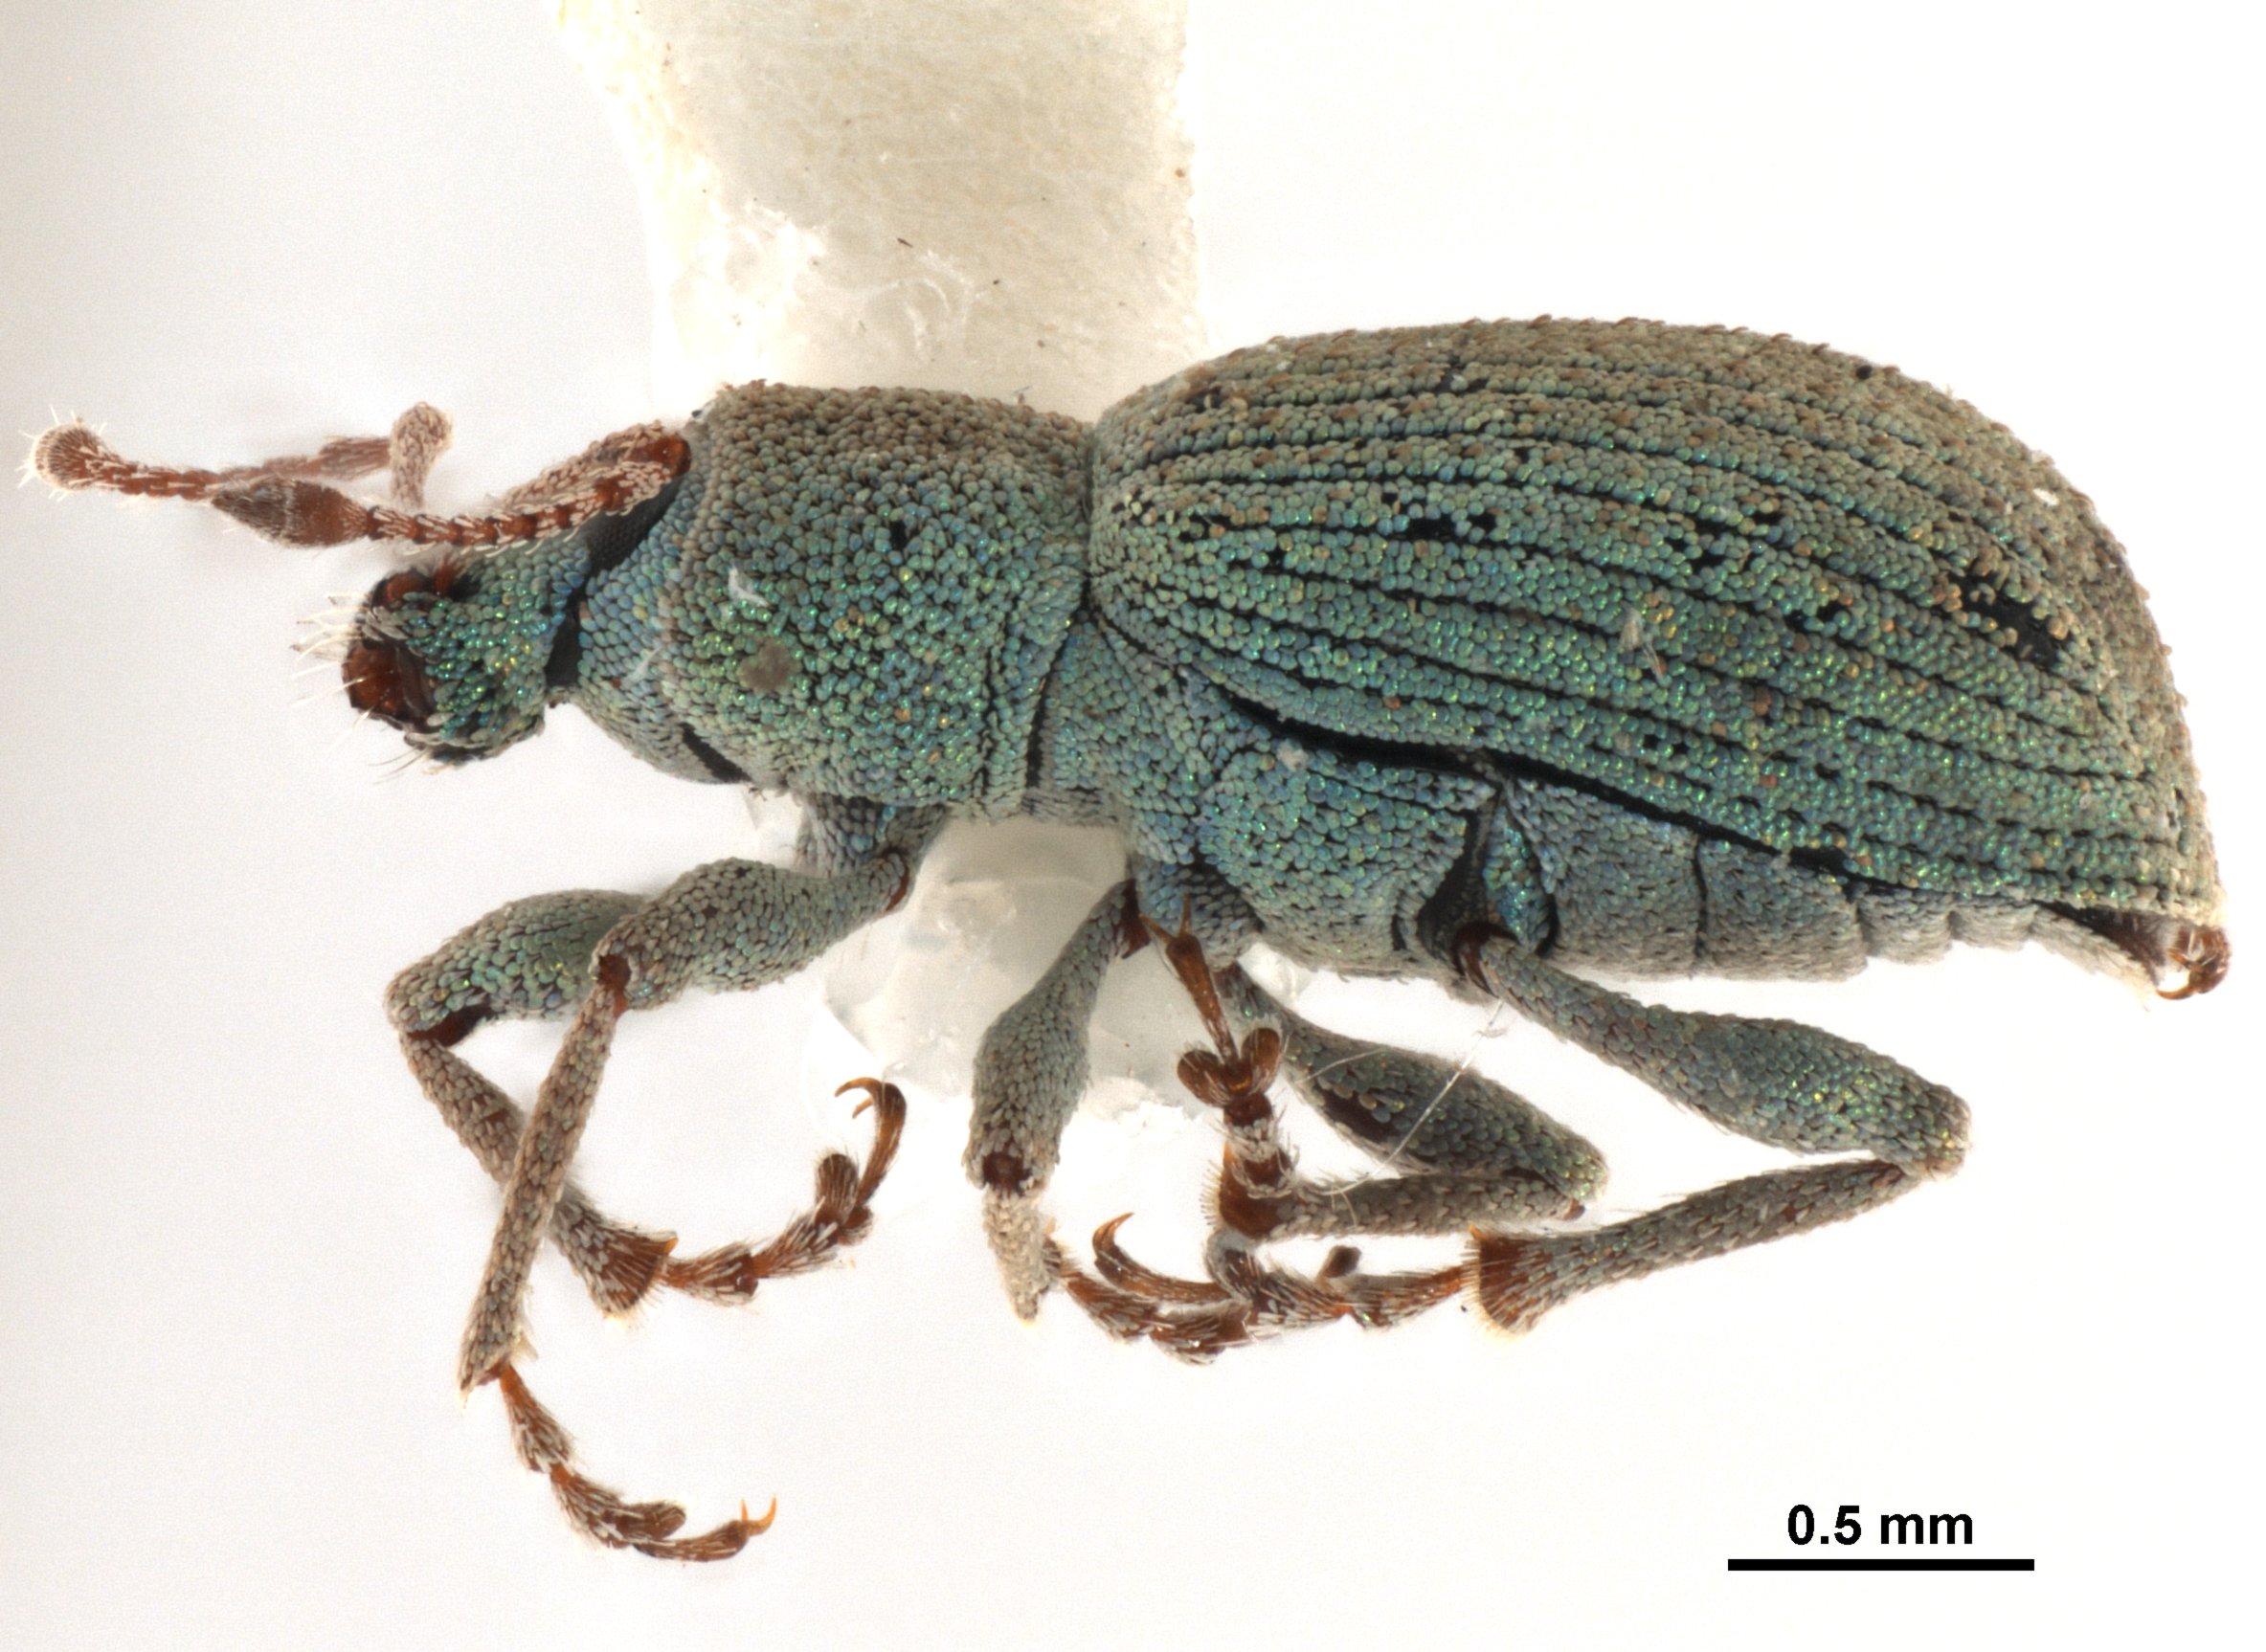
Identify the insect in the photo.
Chloebius psittacinus
